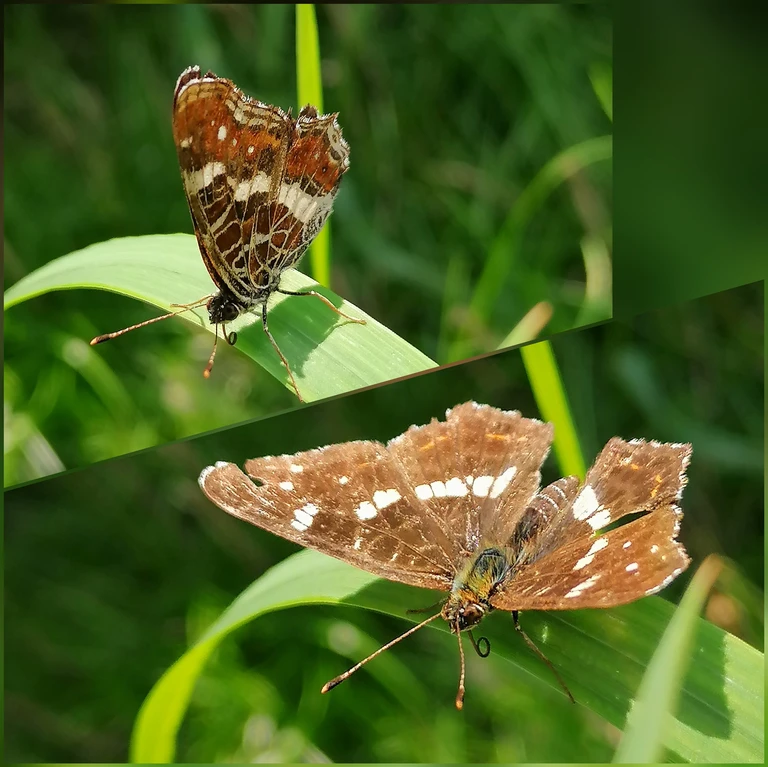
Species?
Araschnia levana
